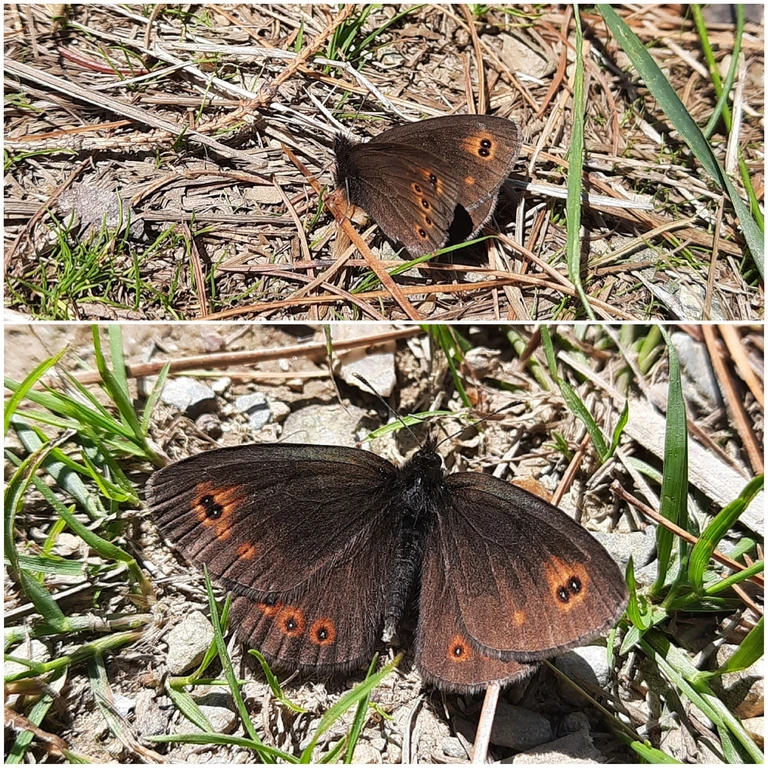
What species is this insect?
Erebia medusa
